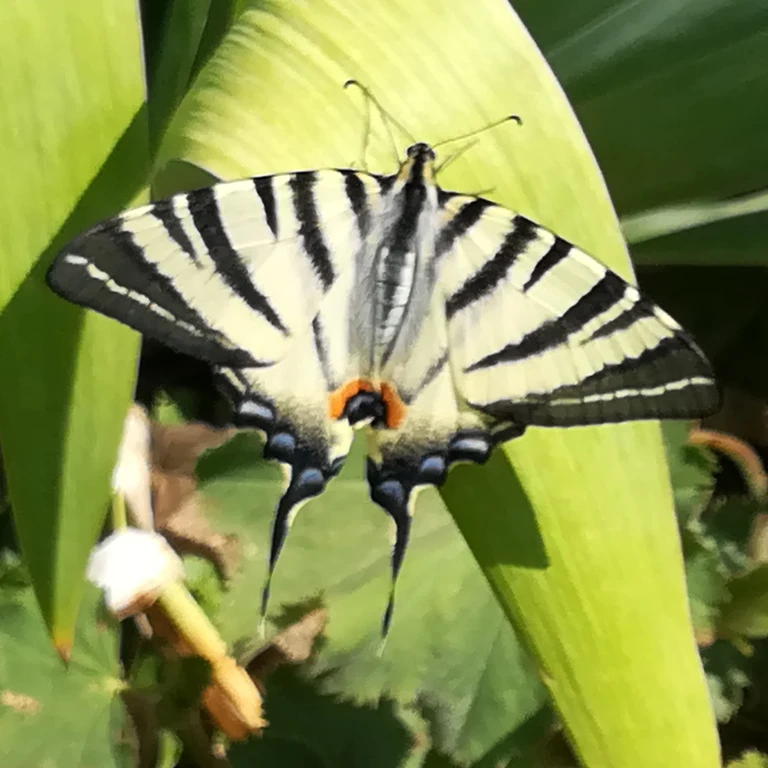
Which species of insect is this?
Iphiclides podalirius
